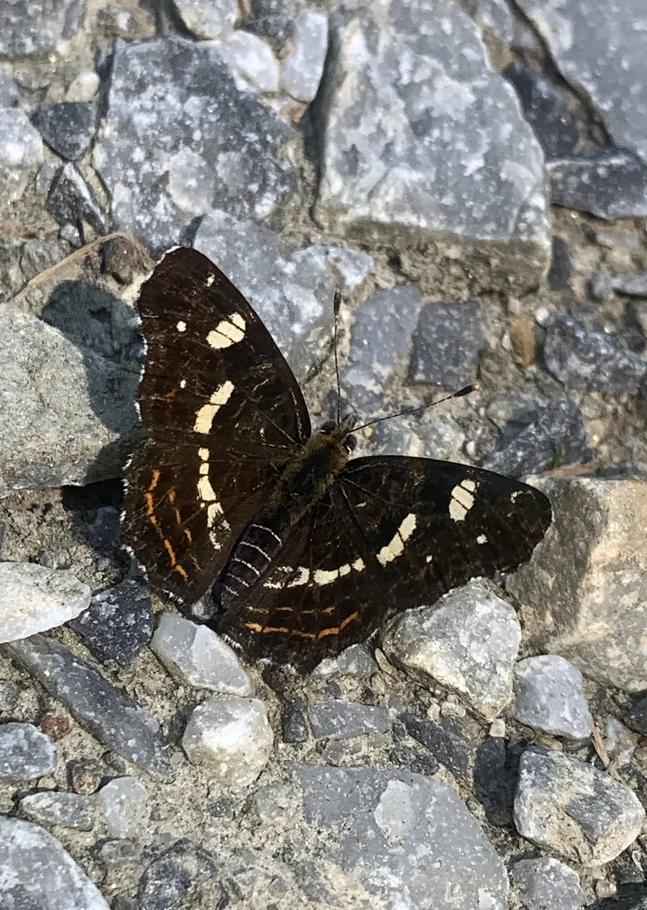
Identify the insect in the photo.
Araschnia levana
